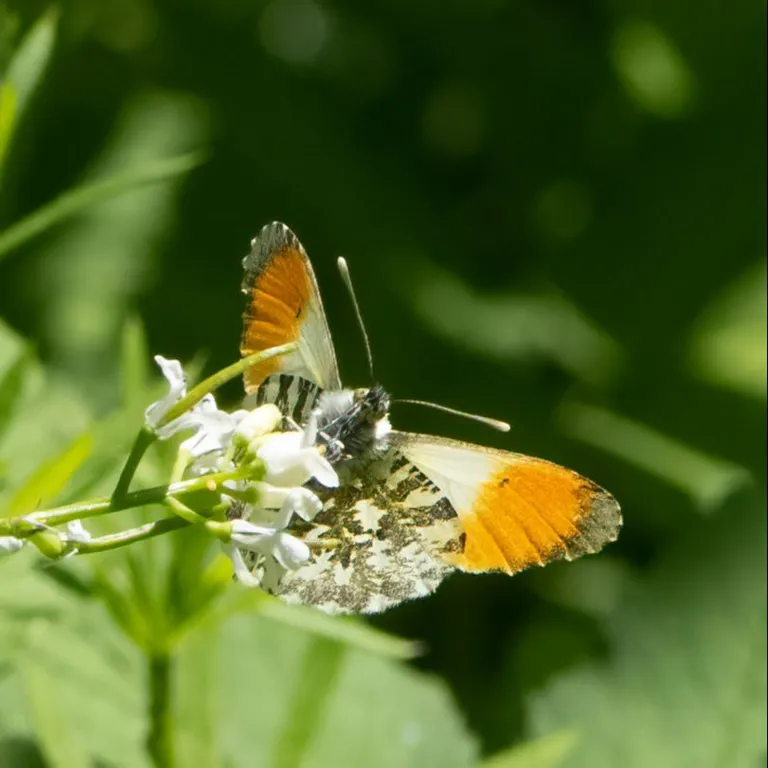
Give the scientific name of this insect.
Anthocharis cardamines
